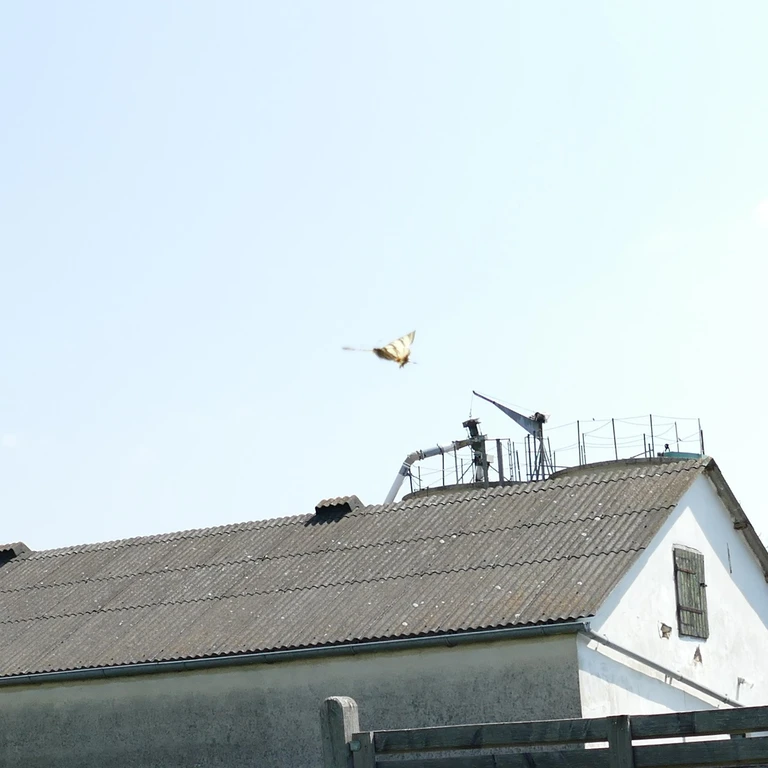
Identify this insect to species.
Iphiclides podalirius
